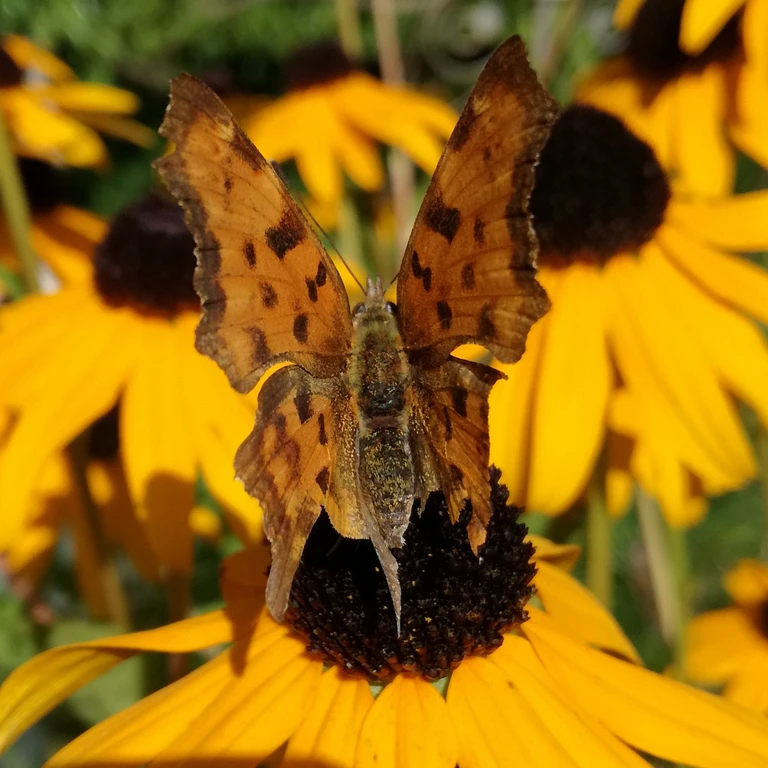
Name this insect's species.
Polygonia c-album
